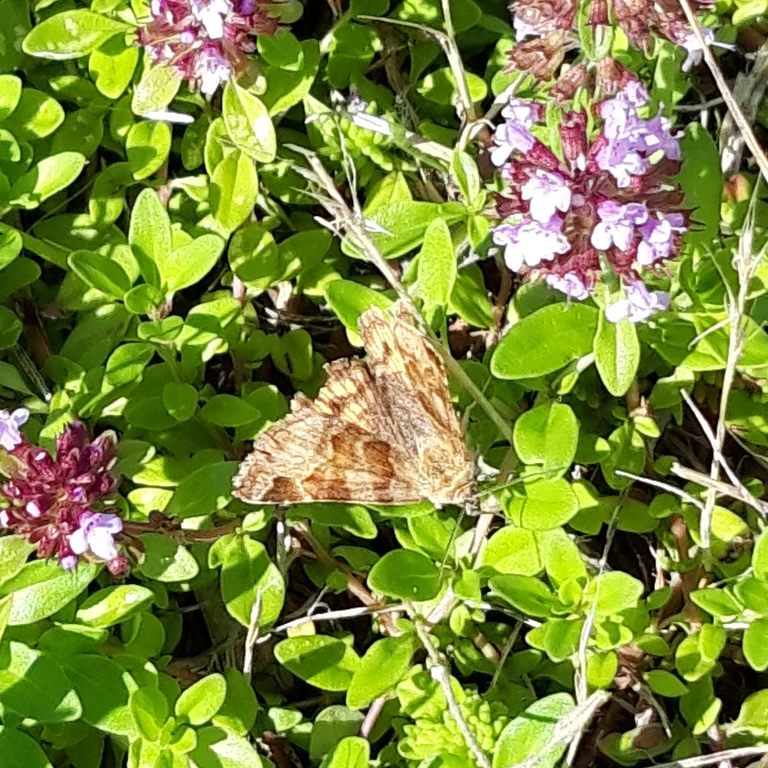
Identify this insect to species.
Euclidia glyphica
